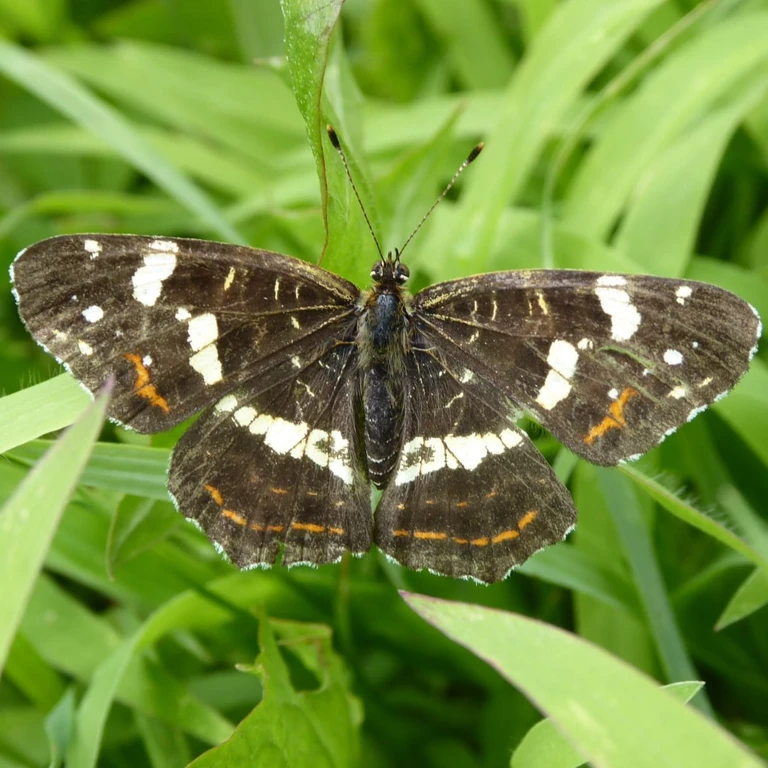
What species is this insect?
Araschnia levana
